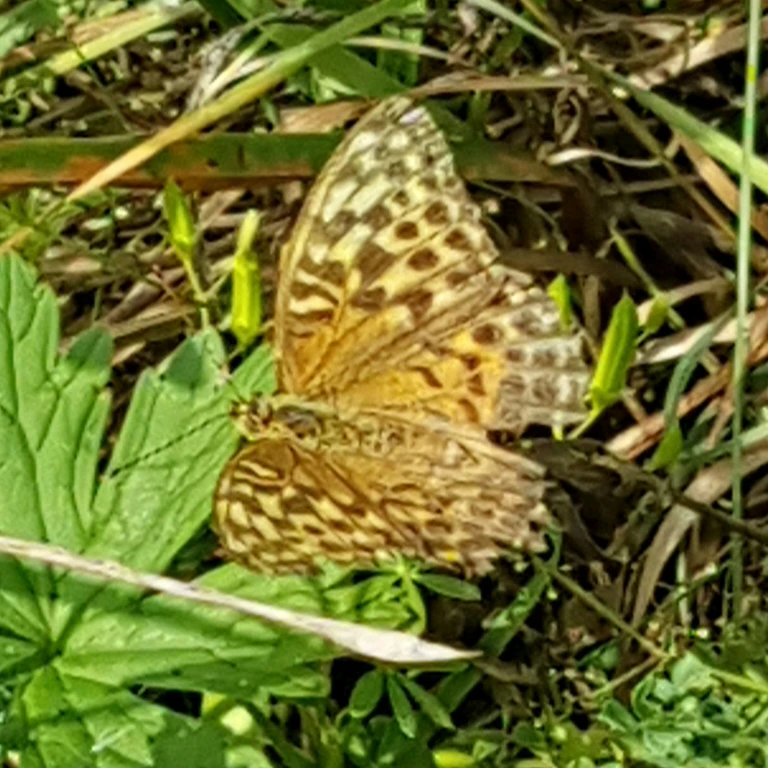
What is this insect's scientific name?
Argynnis paphia
